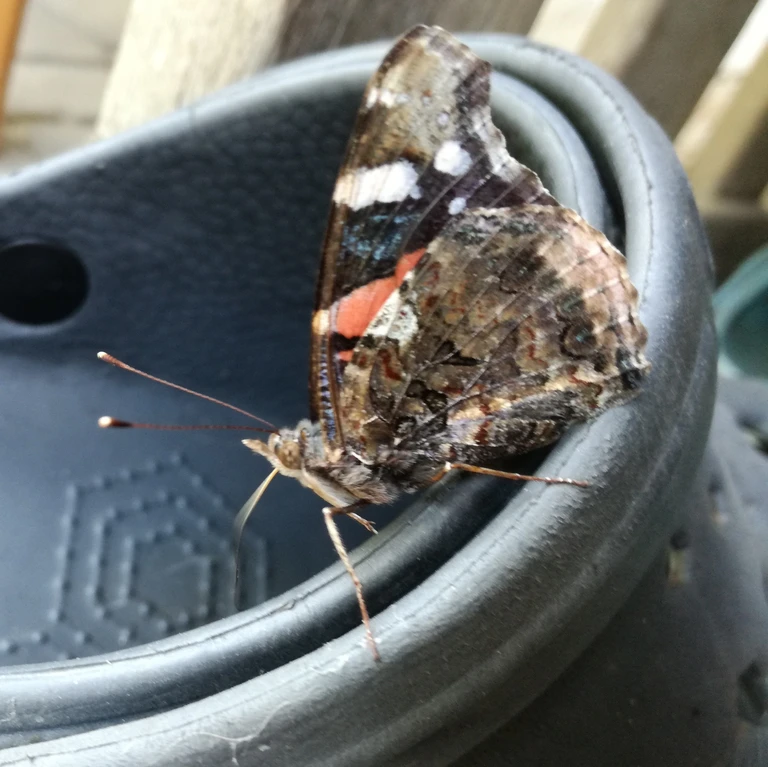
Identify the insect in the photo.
Vanessa atalanta
